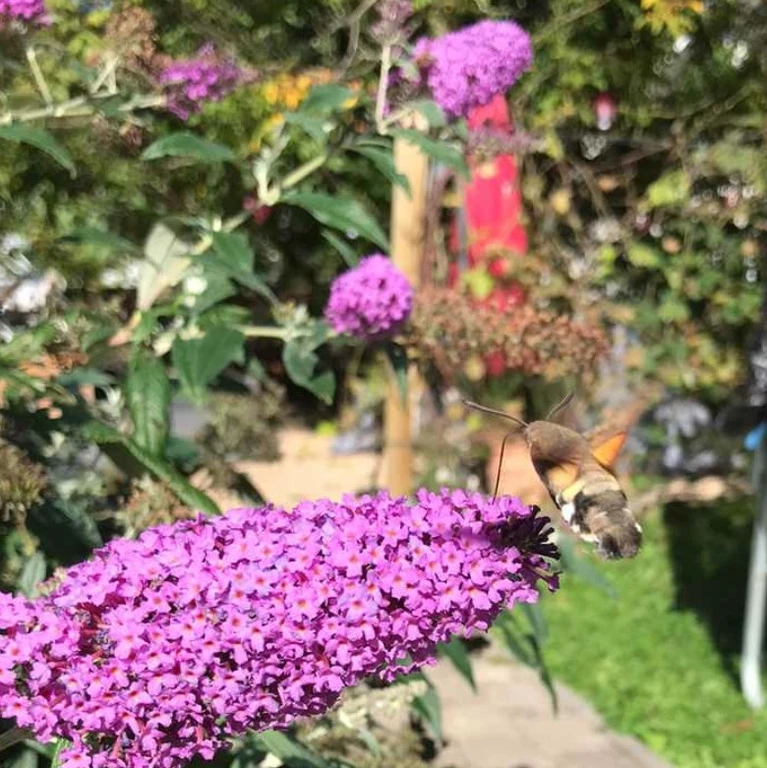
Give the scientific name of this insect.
Macroglossum stellatarum
